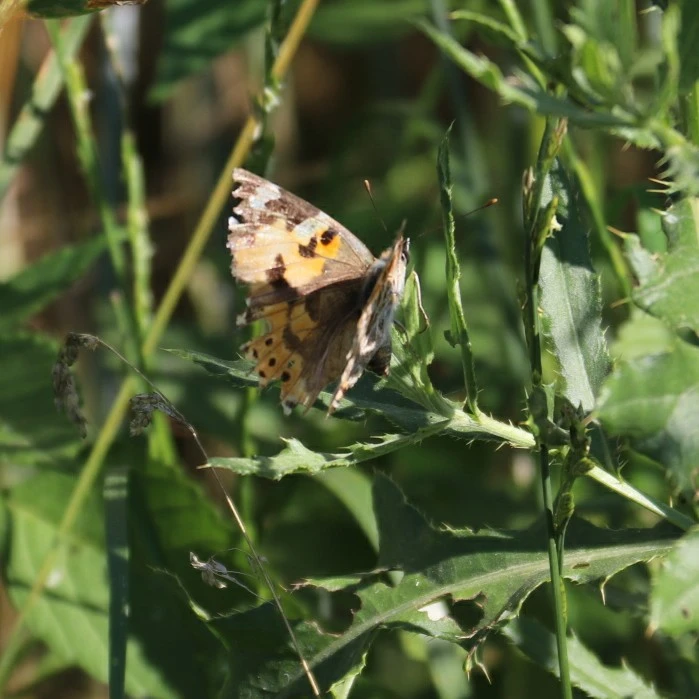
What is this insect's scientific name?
Vanessa cardui
